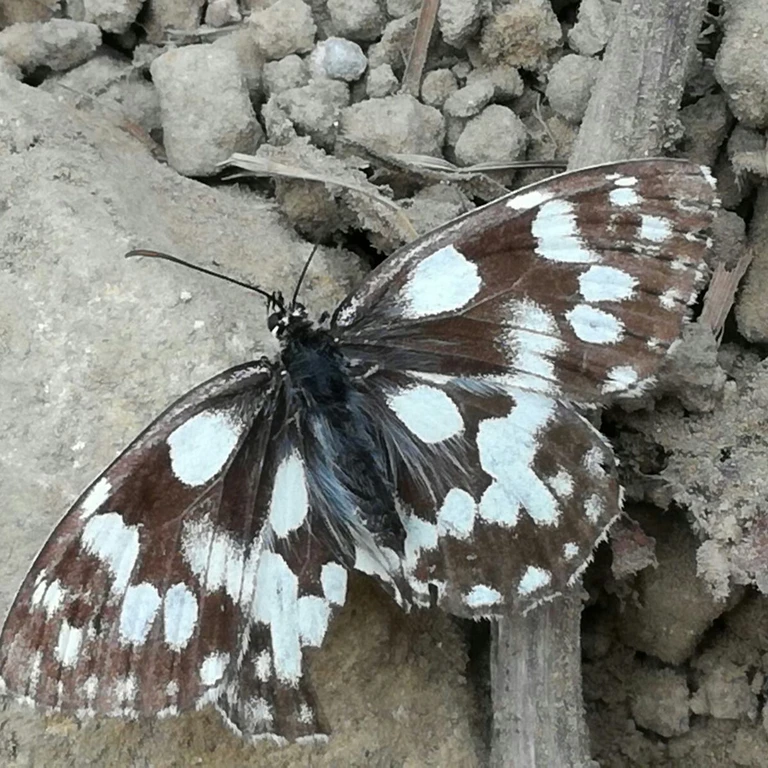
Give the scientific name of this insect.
Melanargia galathea
